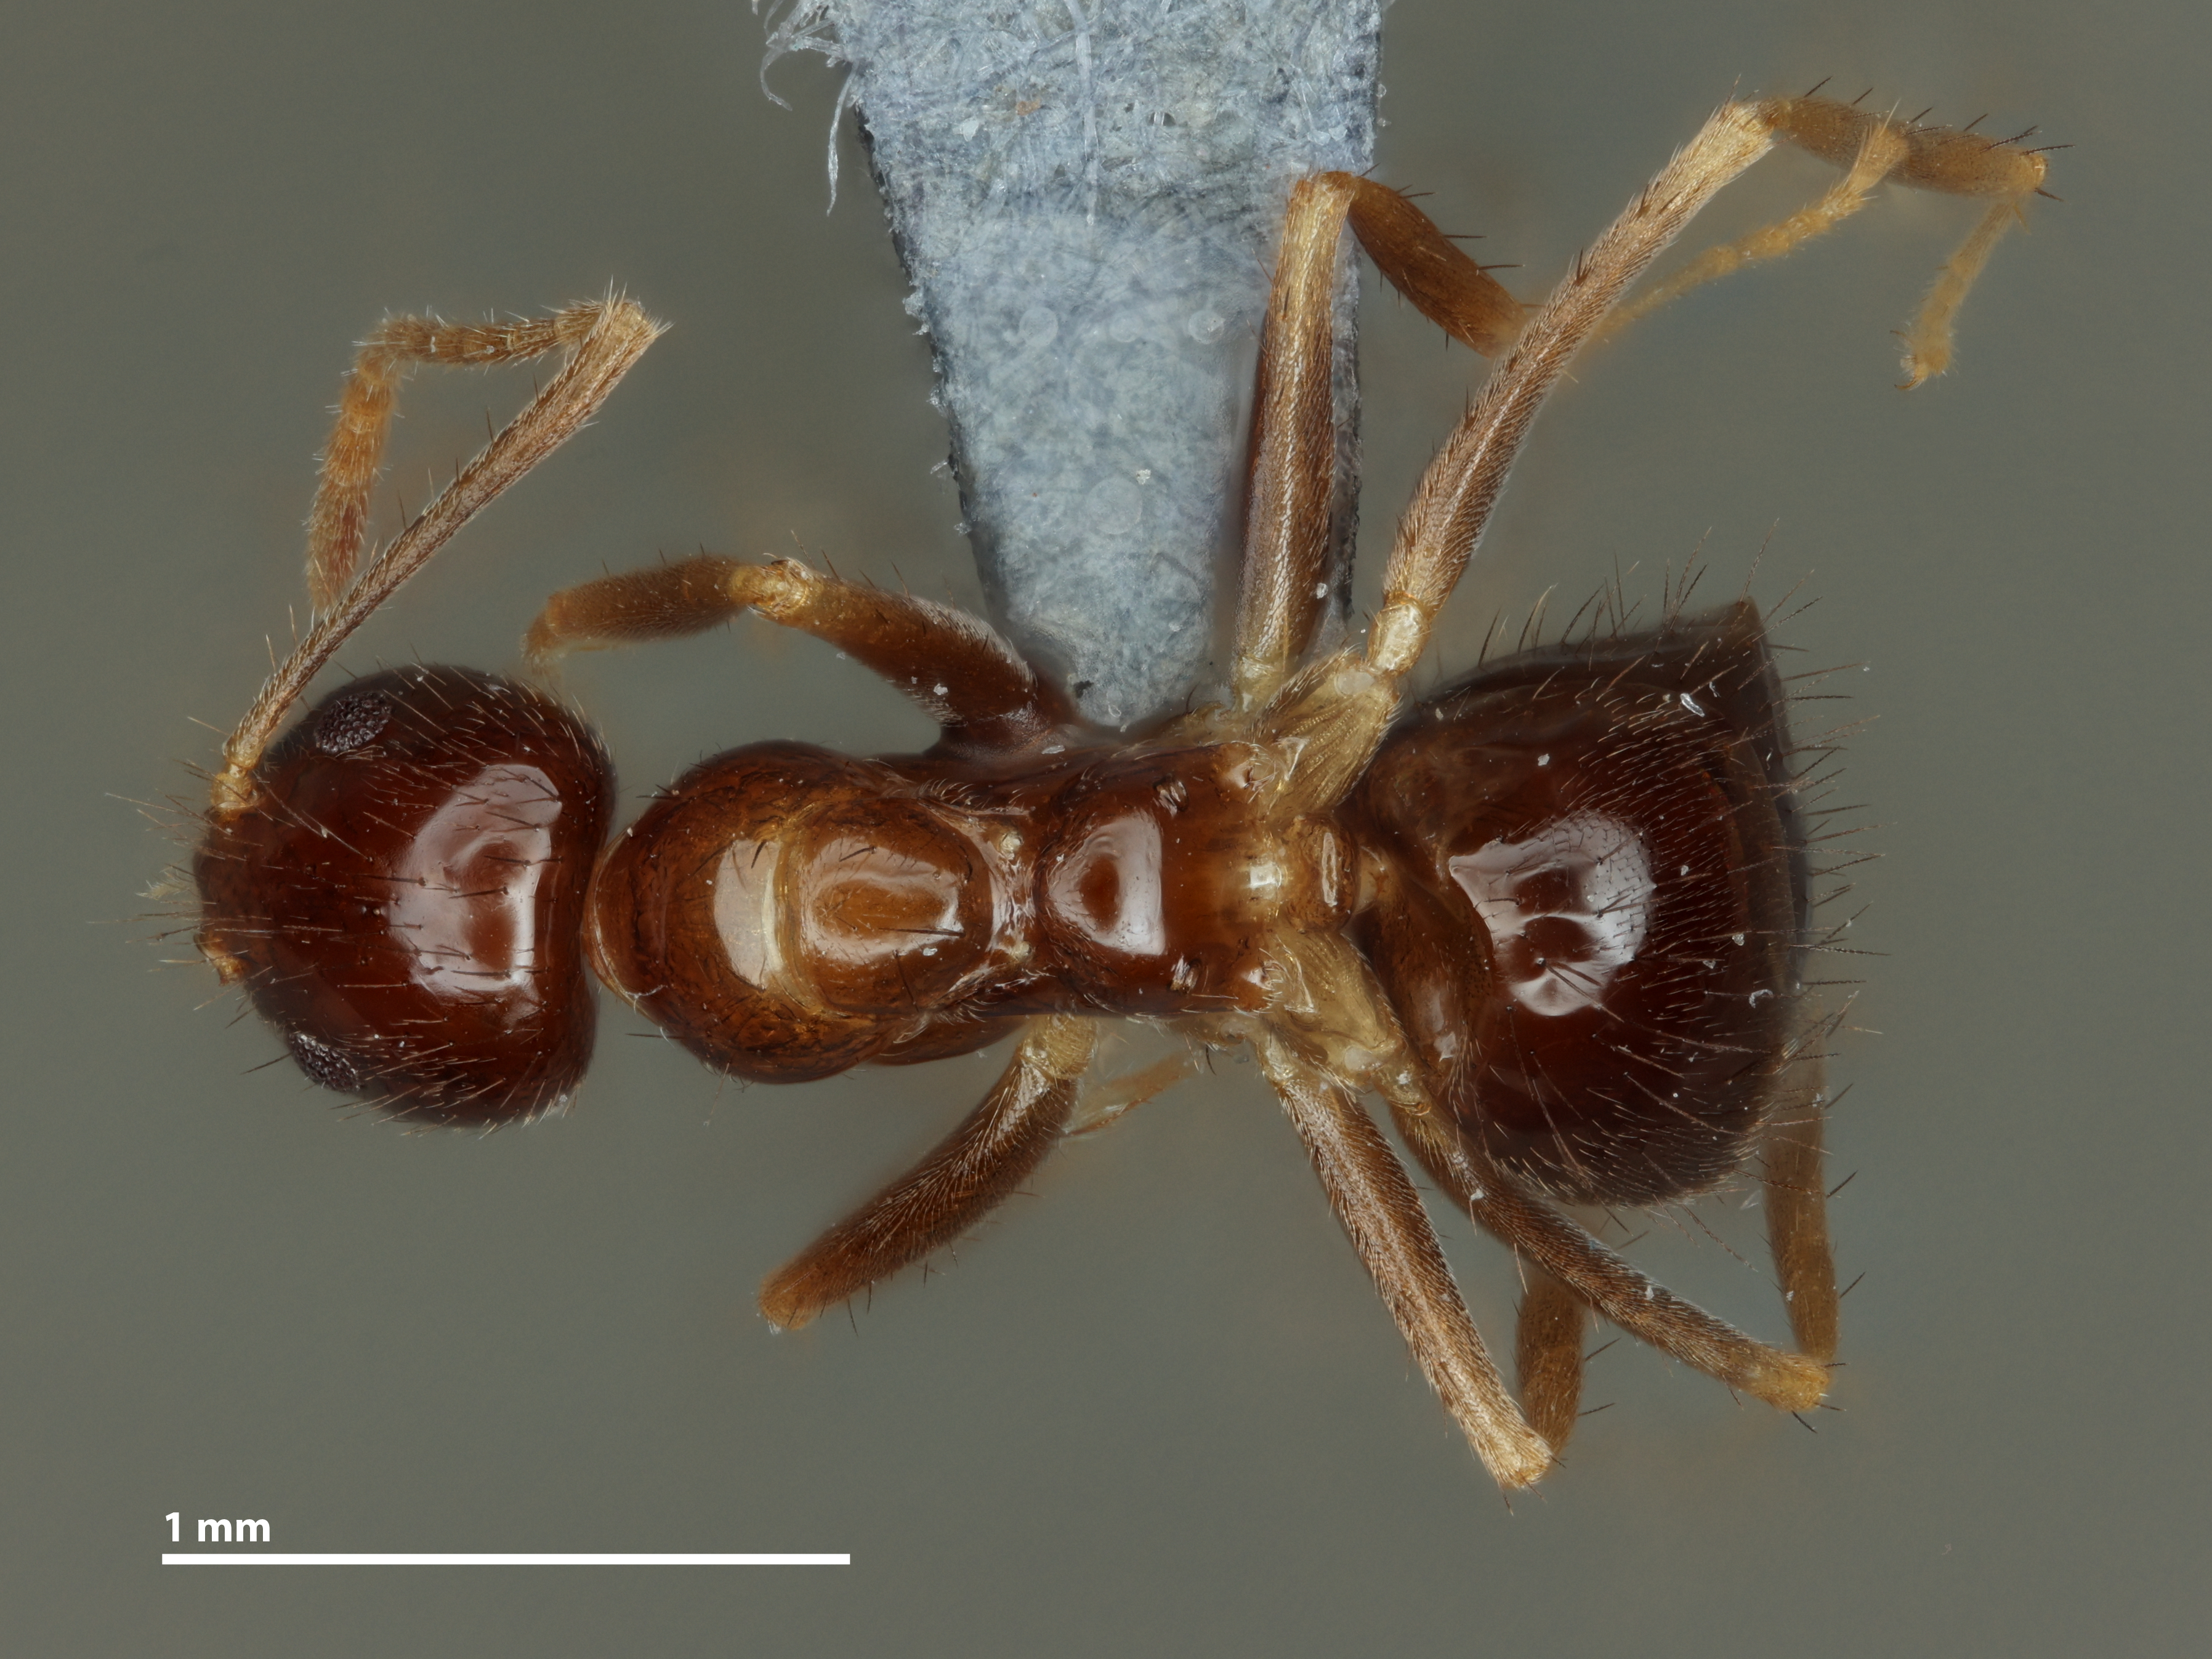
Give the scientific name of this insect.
Nylanderia pini
